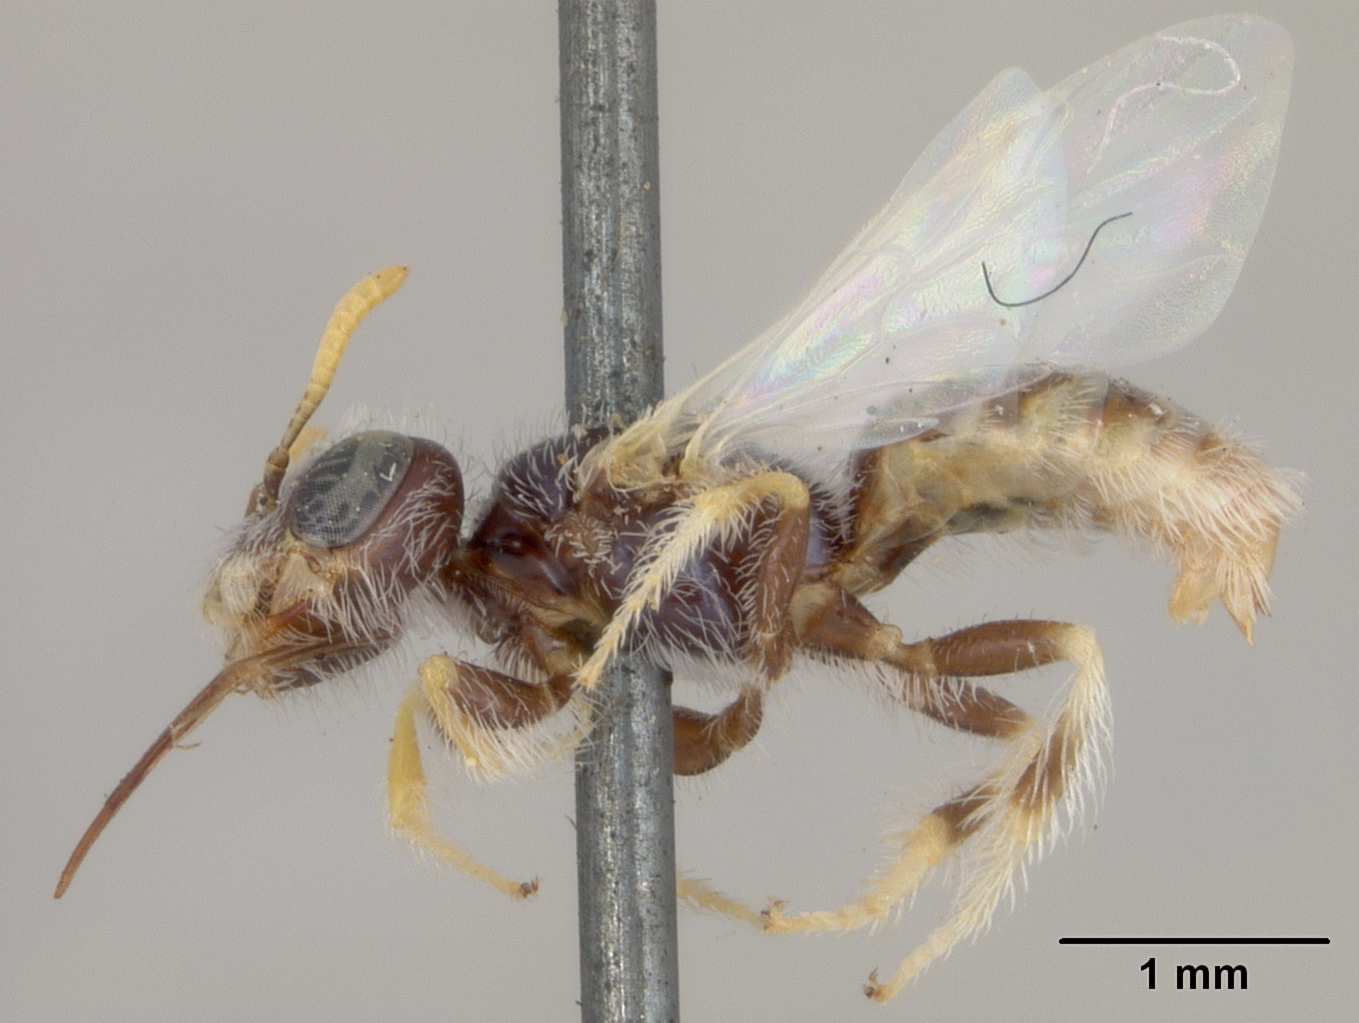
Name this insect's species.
Perdita callicerata
